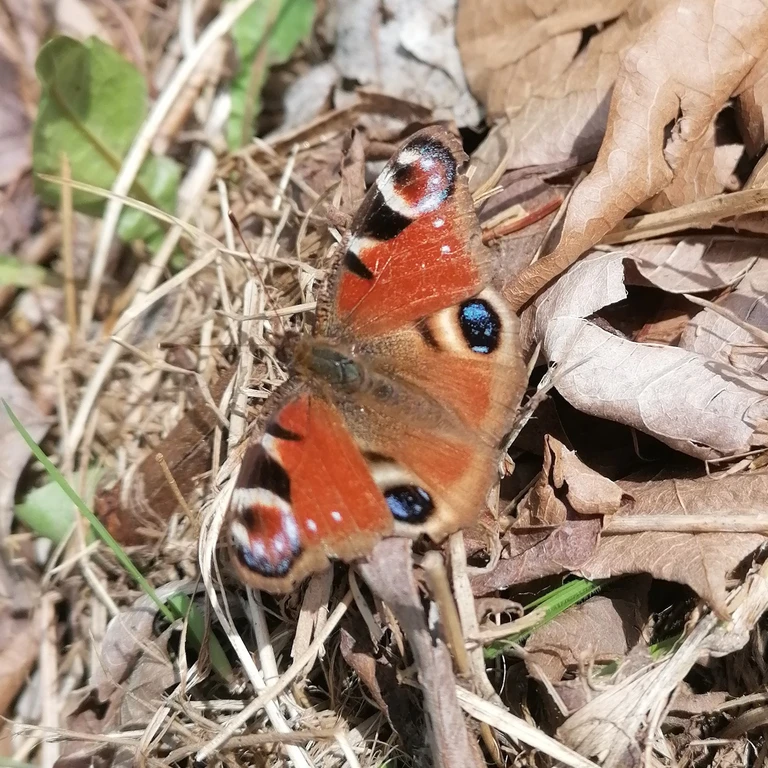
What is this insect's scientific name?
Aglais io
